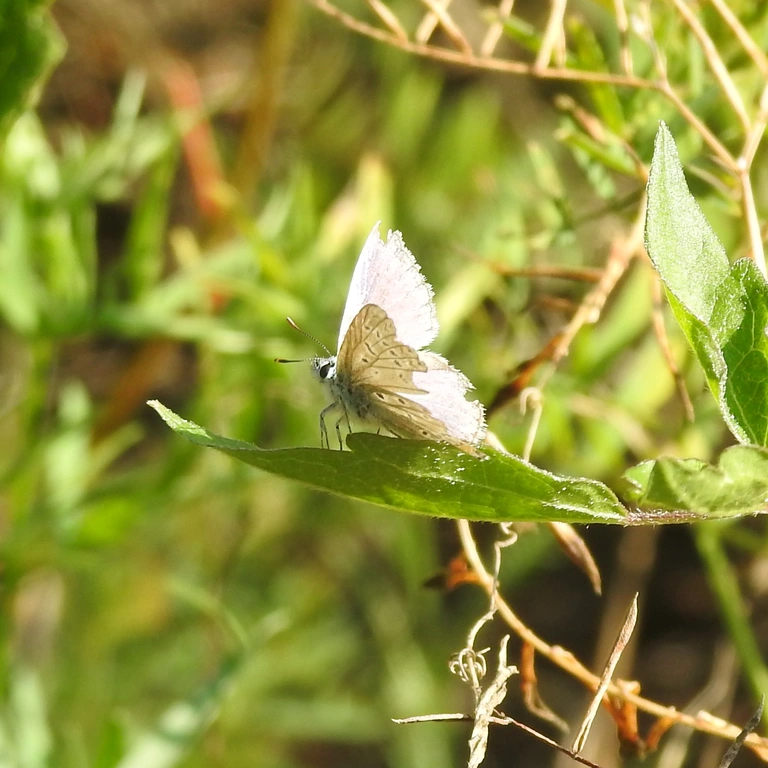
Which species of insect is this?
Polyommatus icarus
